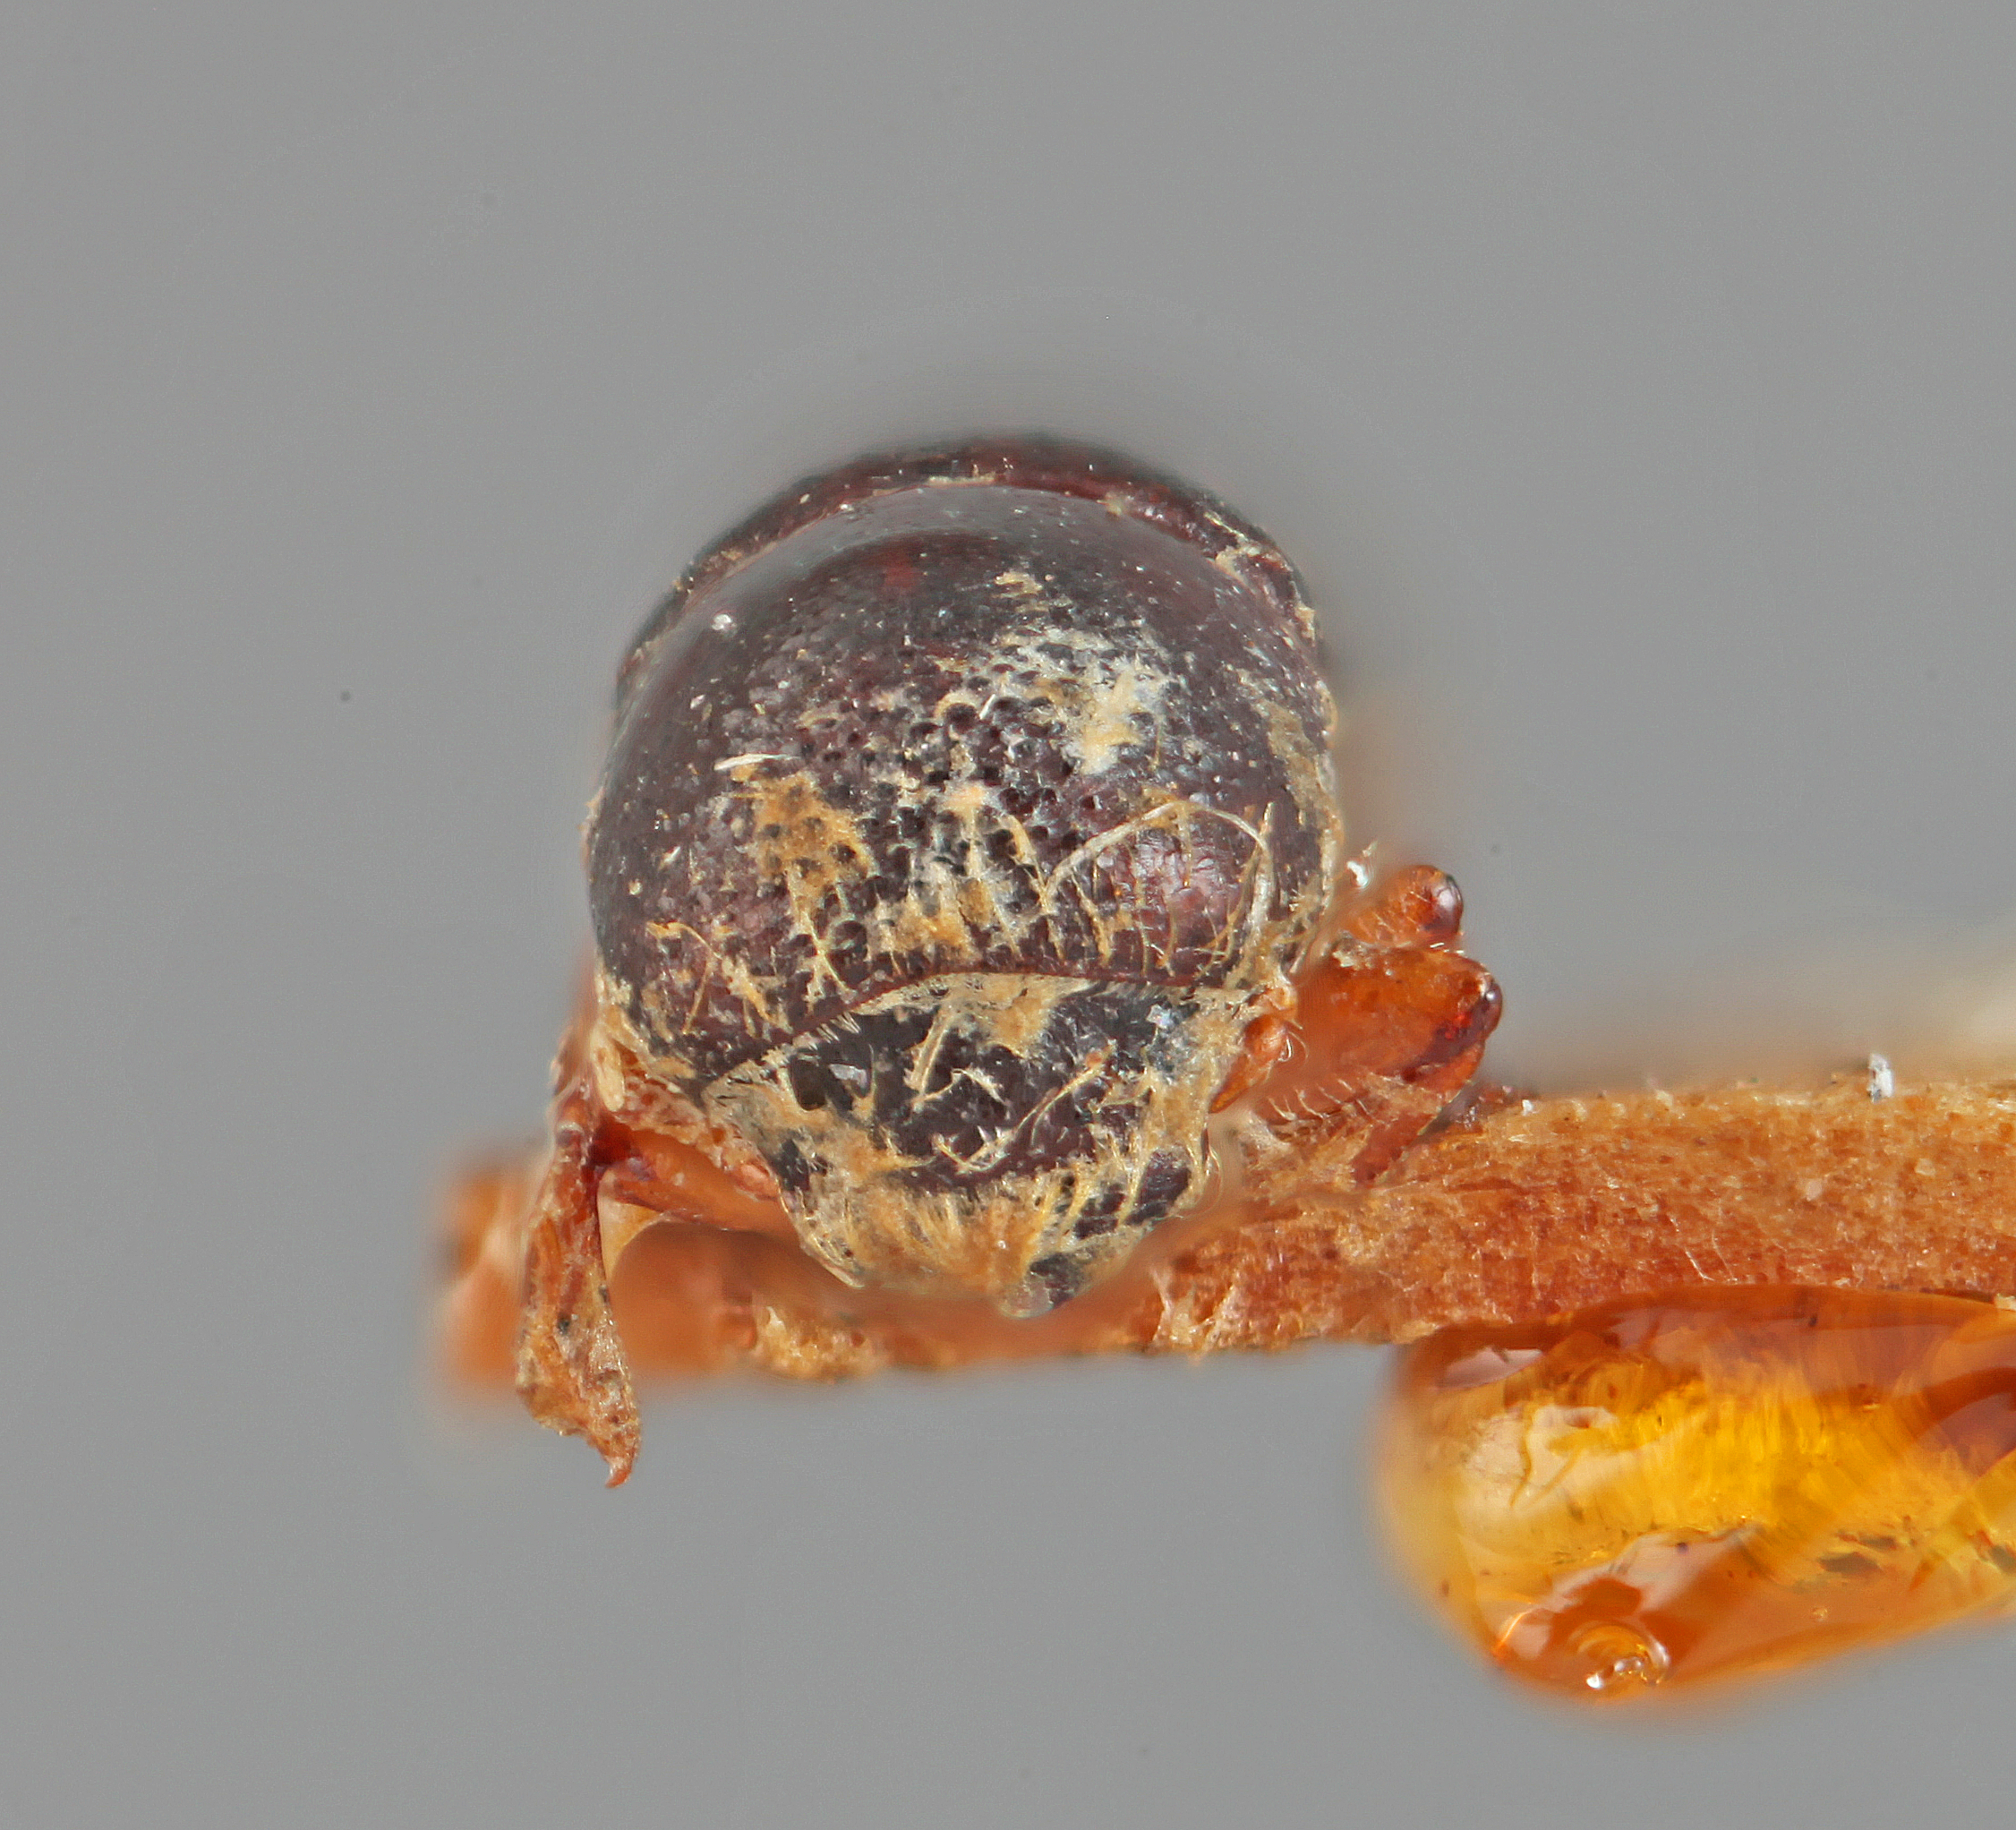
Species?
Xyleborus rufipes
